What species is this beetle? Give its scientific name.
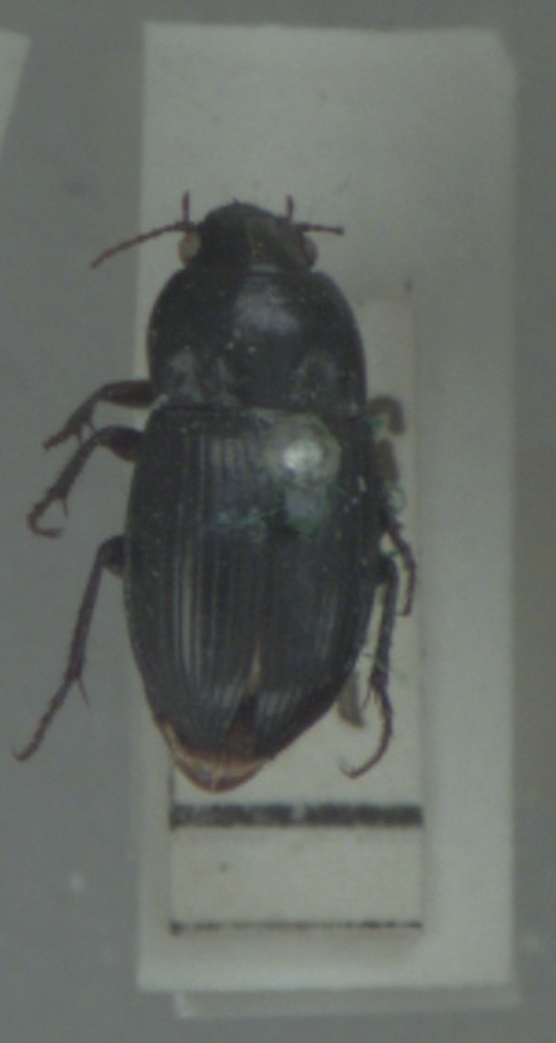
Amara consularis
